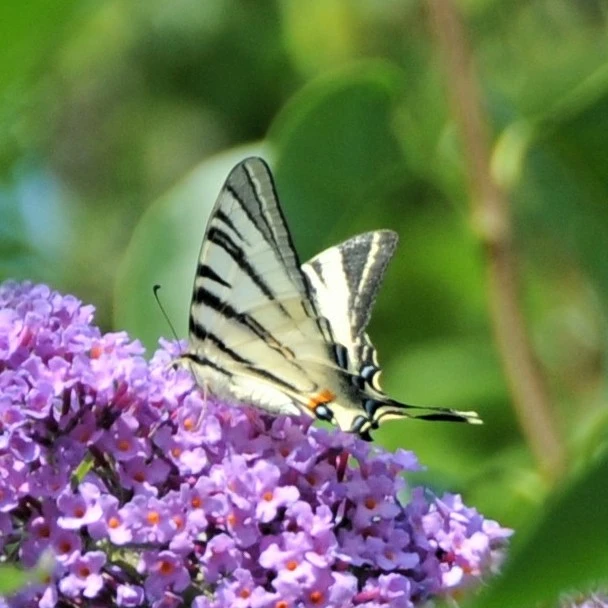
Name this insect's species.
Iphiclides podalirius
